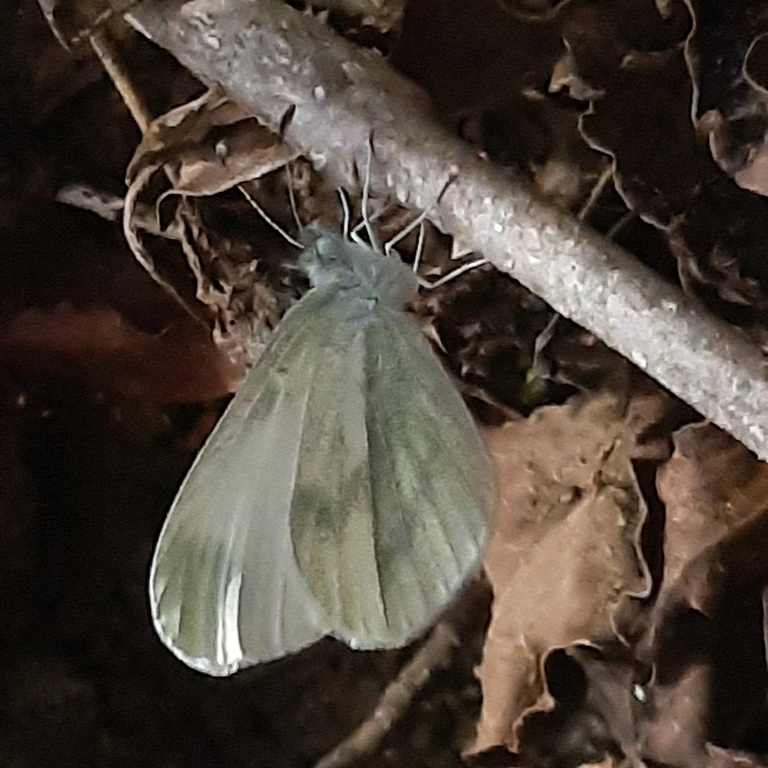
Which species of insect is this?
Leptidea sinapis/juvernica
